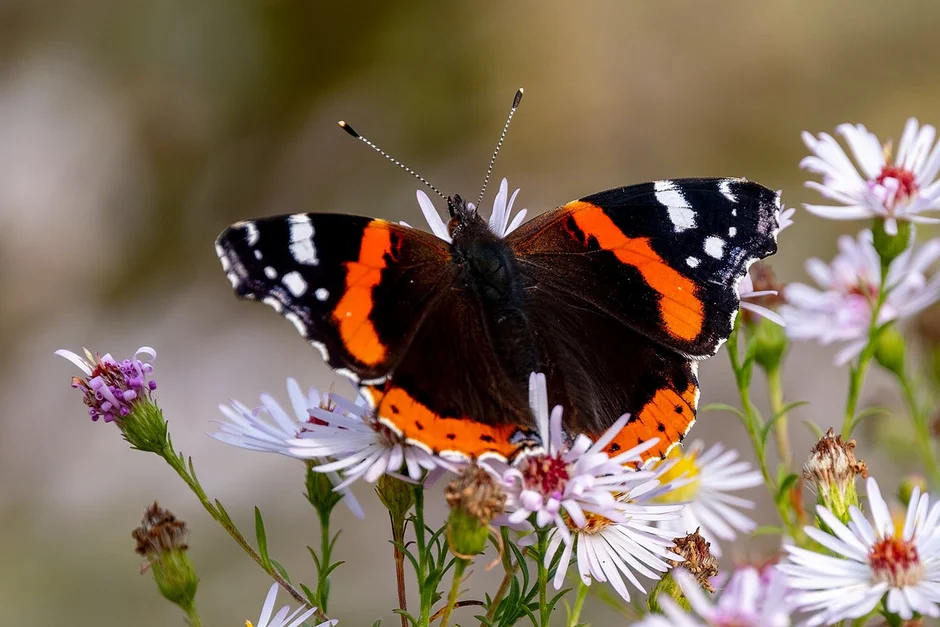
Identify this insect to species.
Vanessa atalanta
